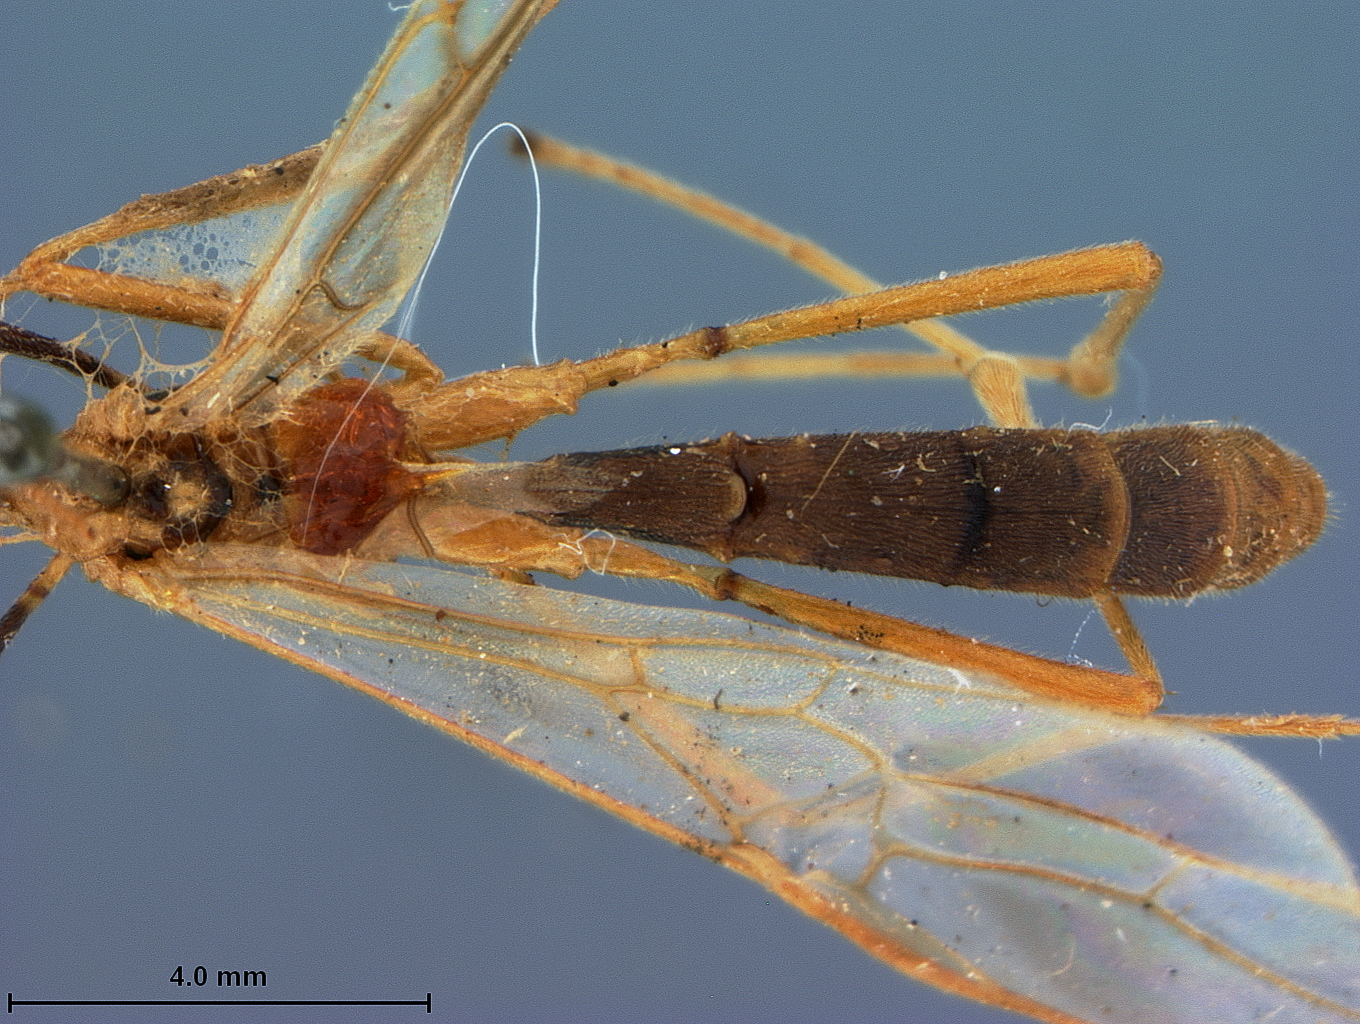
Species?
Megarhogas philippinensis
